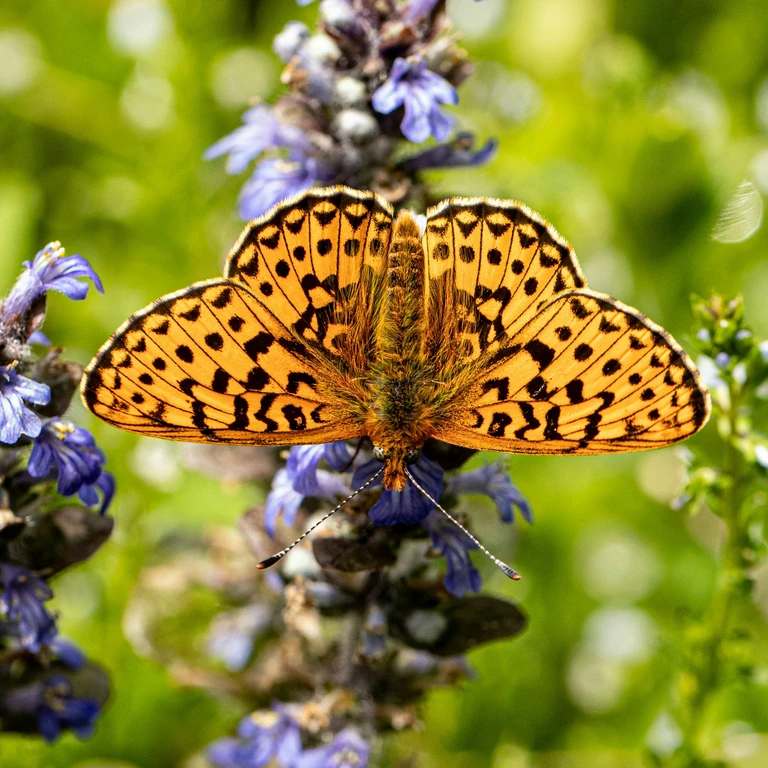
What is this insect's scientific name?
Boloria euphrosyne (also Clossiana euphrosyne)
